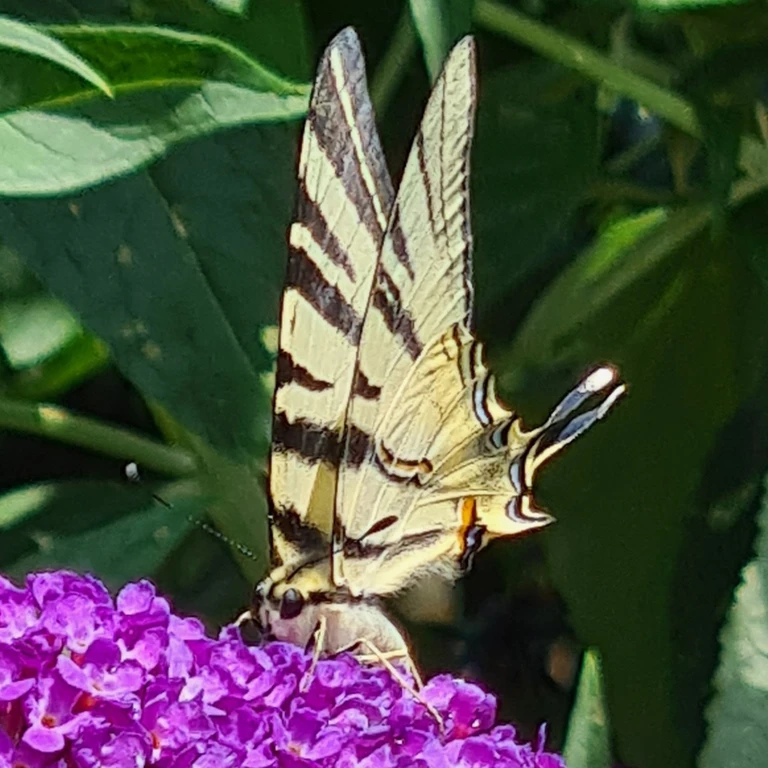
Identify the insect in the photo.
Iphiclides podalirius
